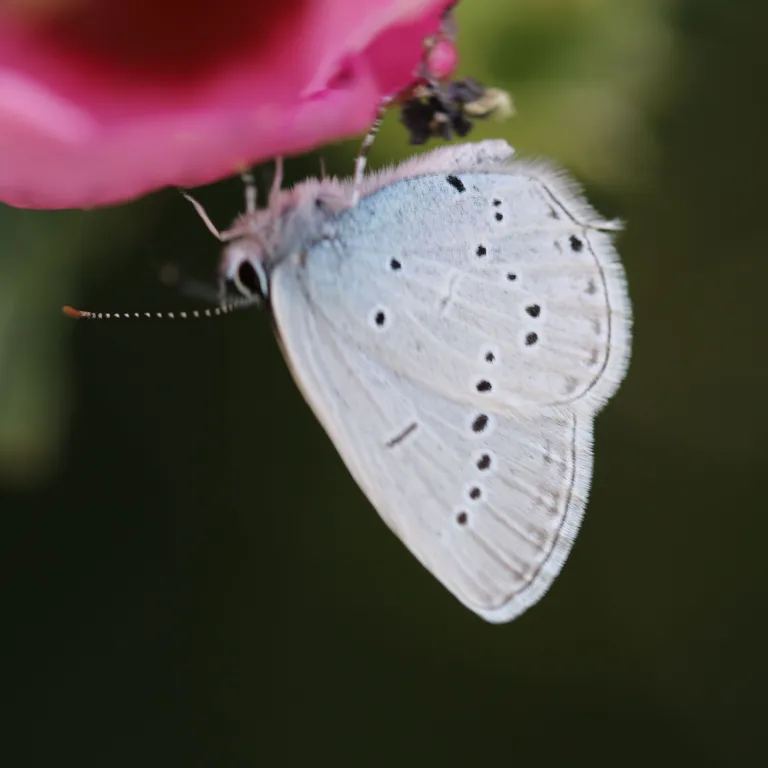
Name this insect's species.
Cupido decolorata (also Elkalyce decolorata)
